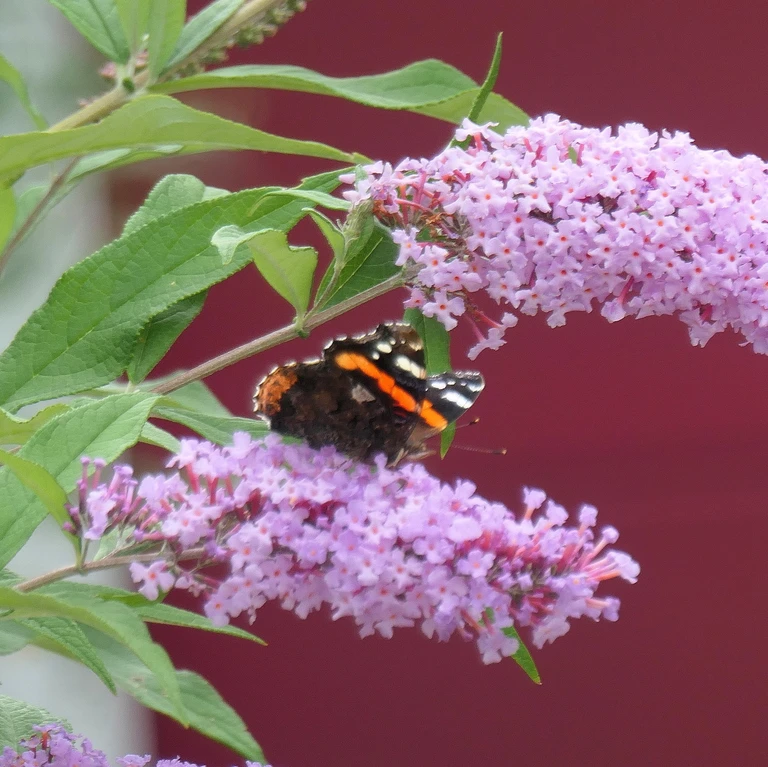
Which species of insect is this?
Vanessa atalanta
